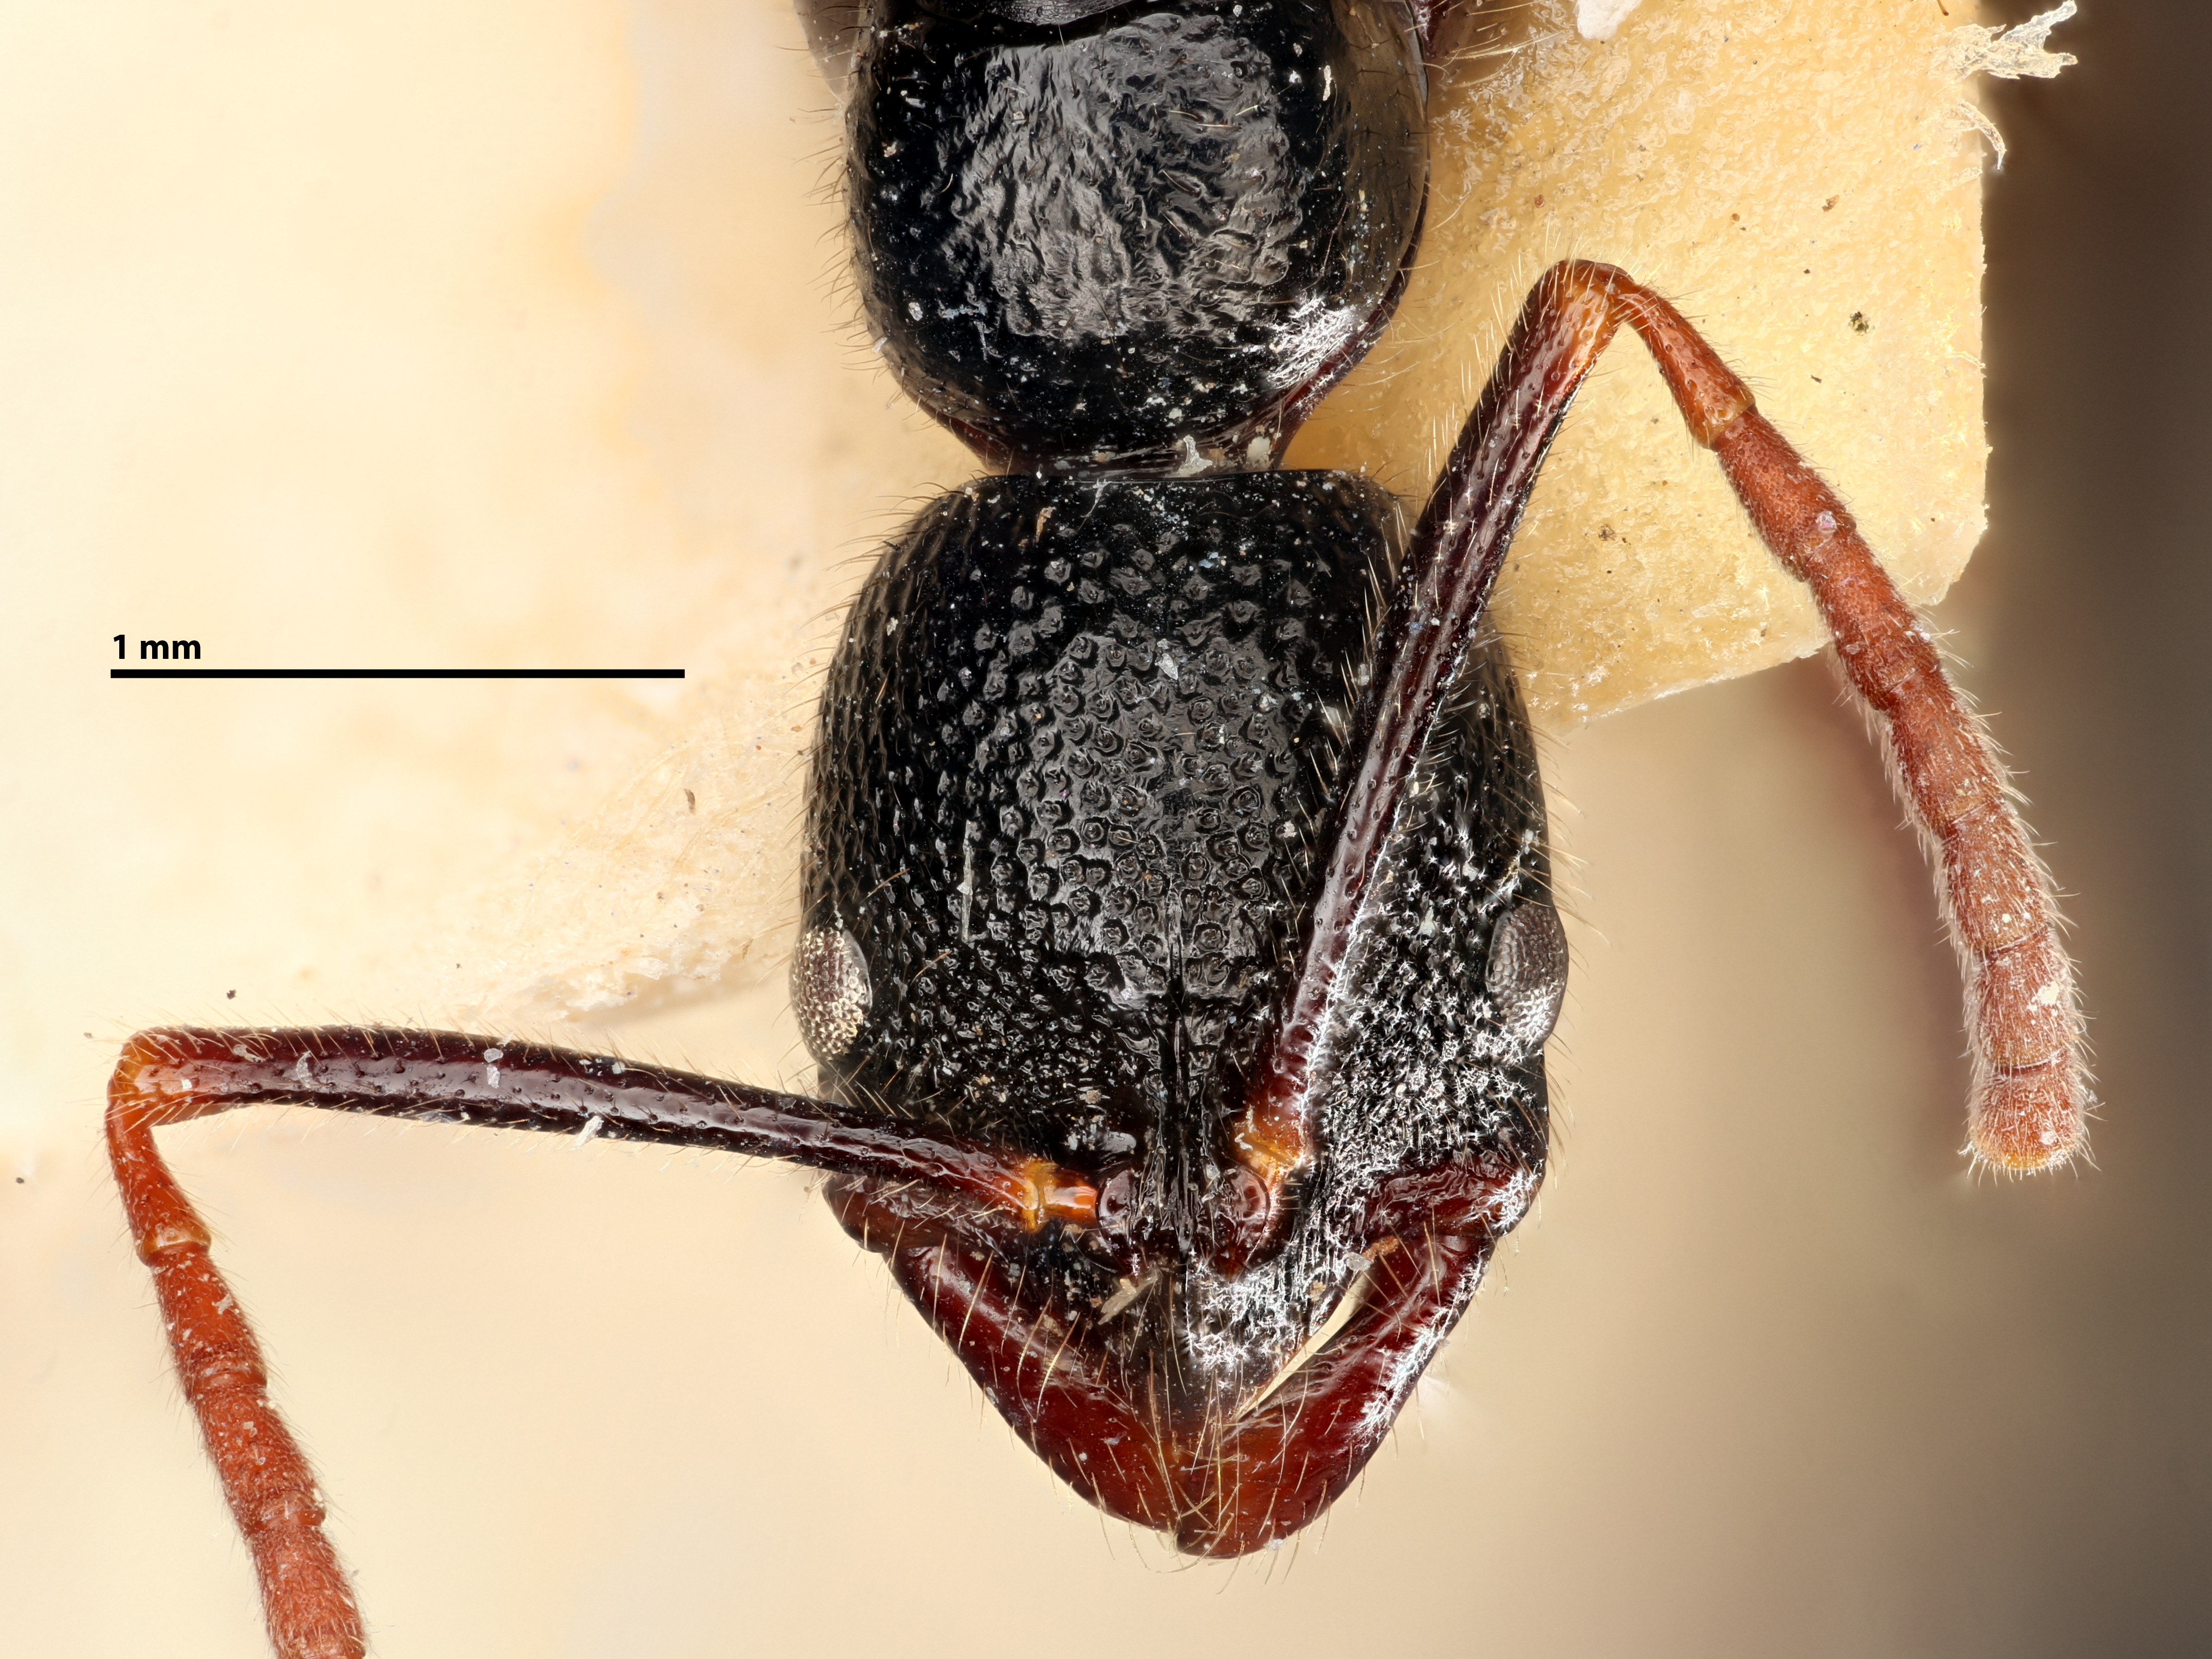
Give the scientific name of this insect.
Leptogenys foveopunctata
